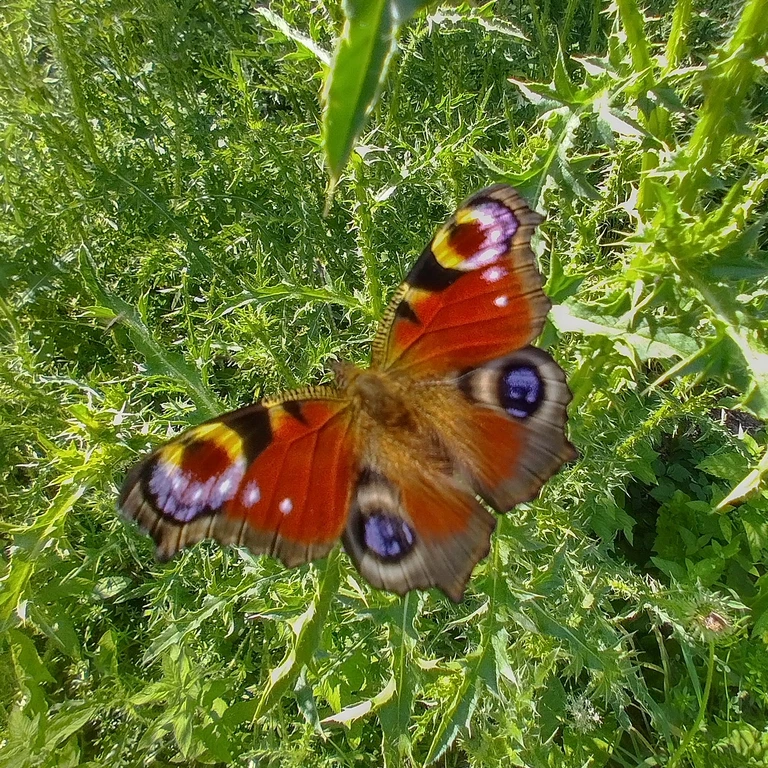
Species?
Aglais io
